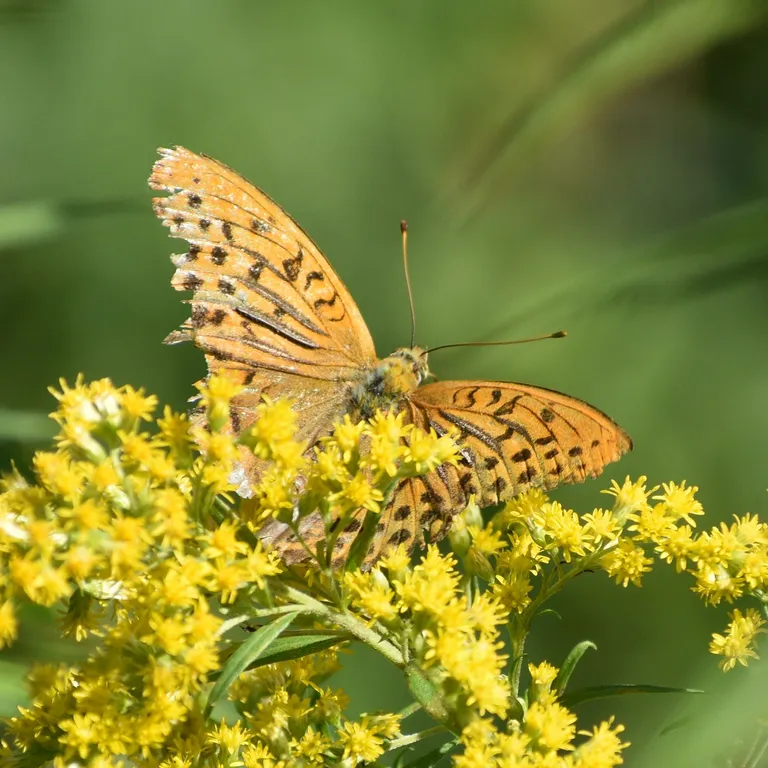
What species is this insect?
Argynnis paphia
